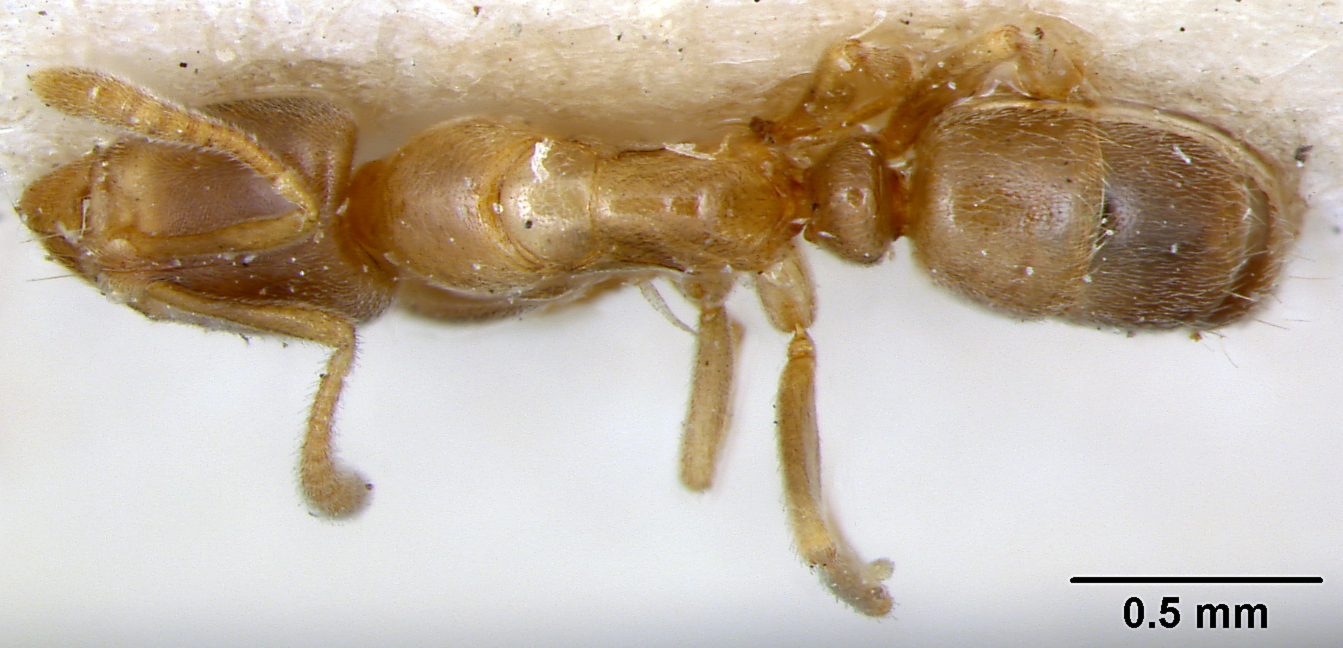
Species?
Ponera confinis
